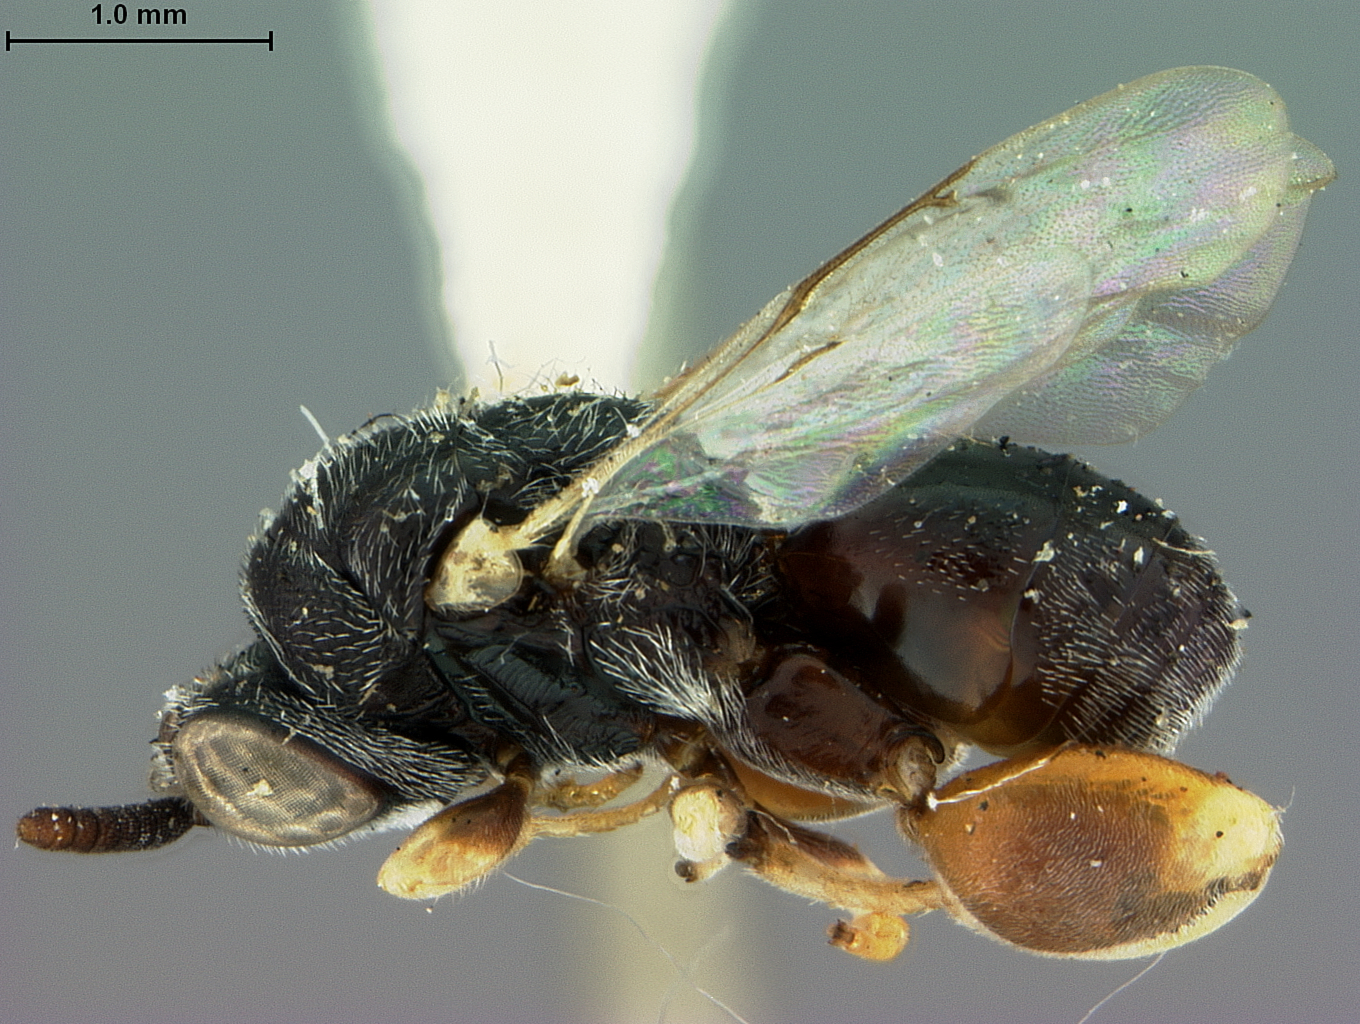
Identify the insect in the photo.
Chalcis argentifrons
